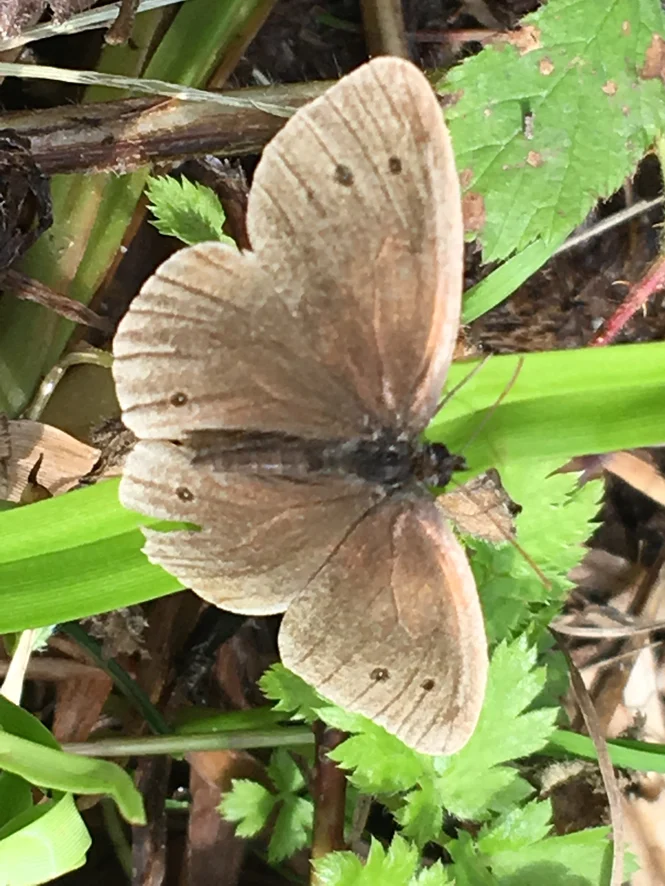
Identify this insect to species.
Aphantopus hyperantus
